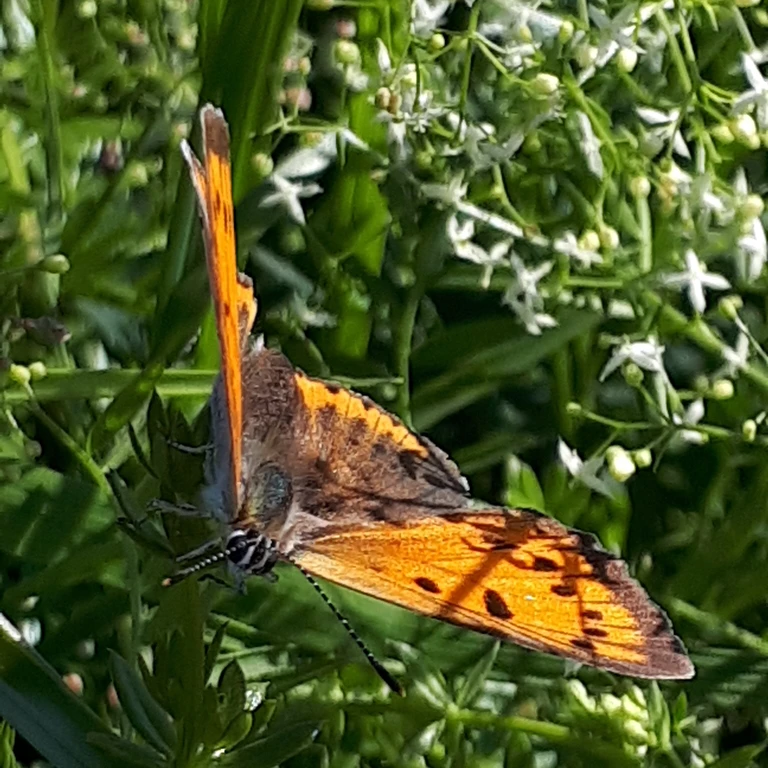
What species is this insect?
Lycaena phlaeas
